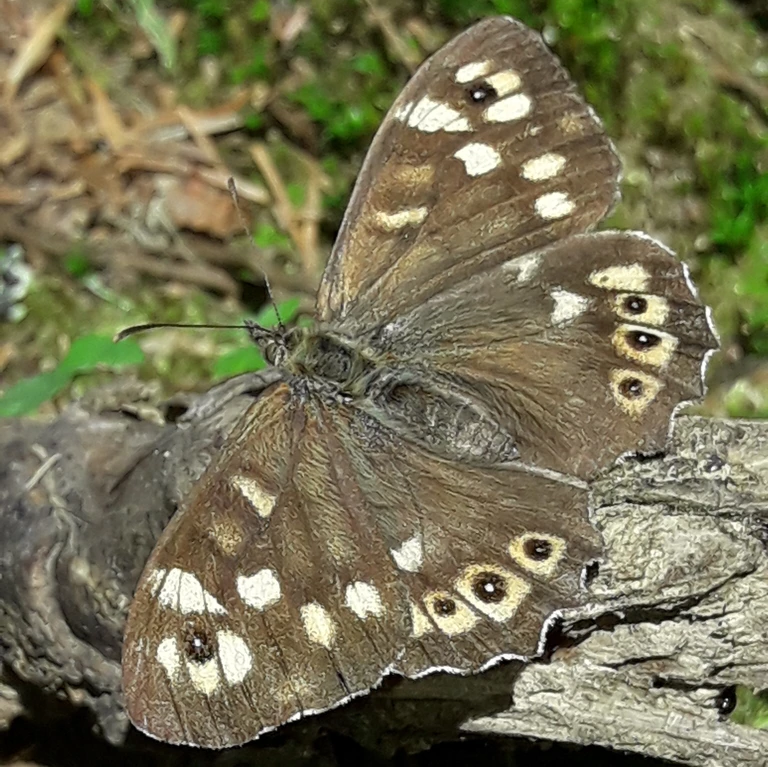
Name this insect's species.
Pararge aegeria
